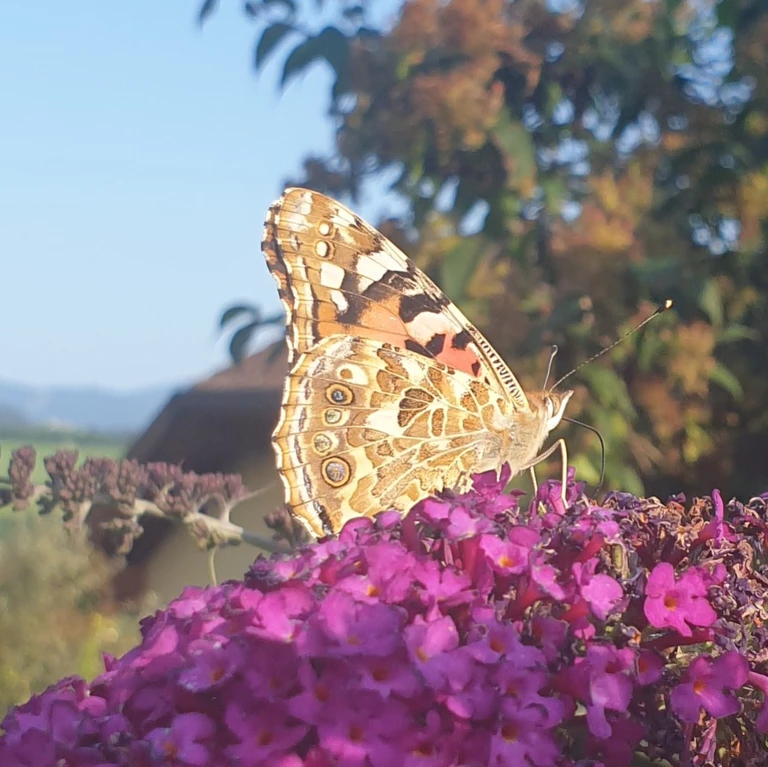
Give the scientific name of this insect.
Vanessa cardui
